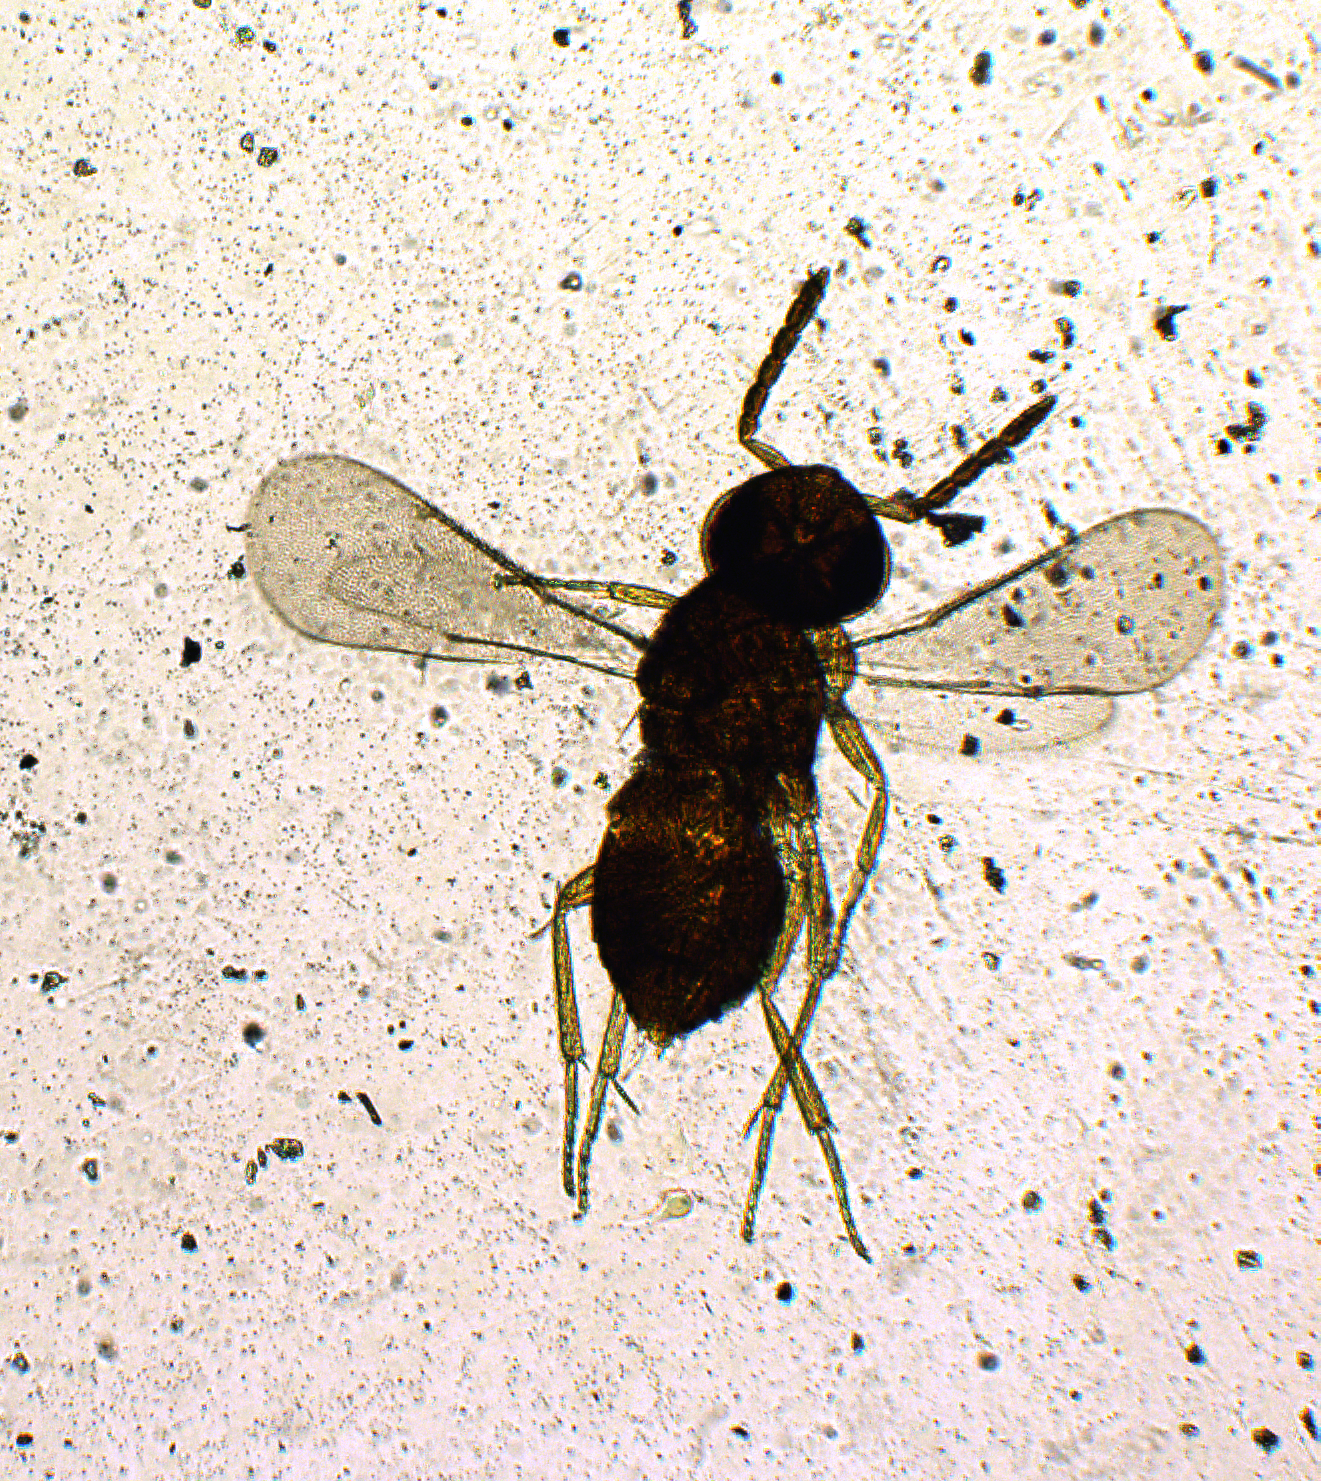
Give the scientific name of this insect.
Coccophagus pulvinariae
